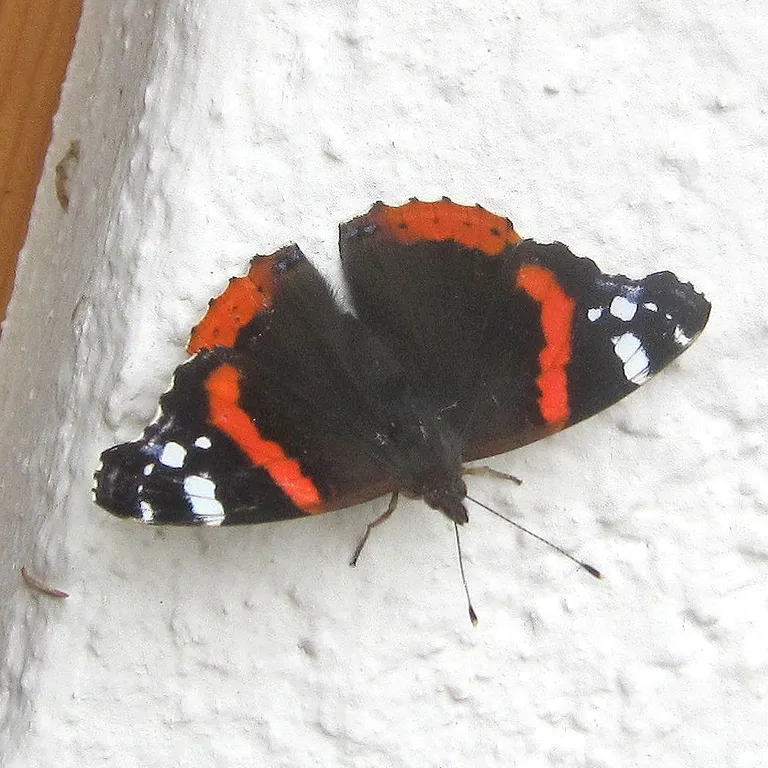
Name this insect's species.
Vanessa atalanta
